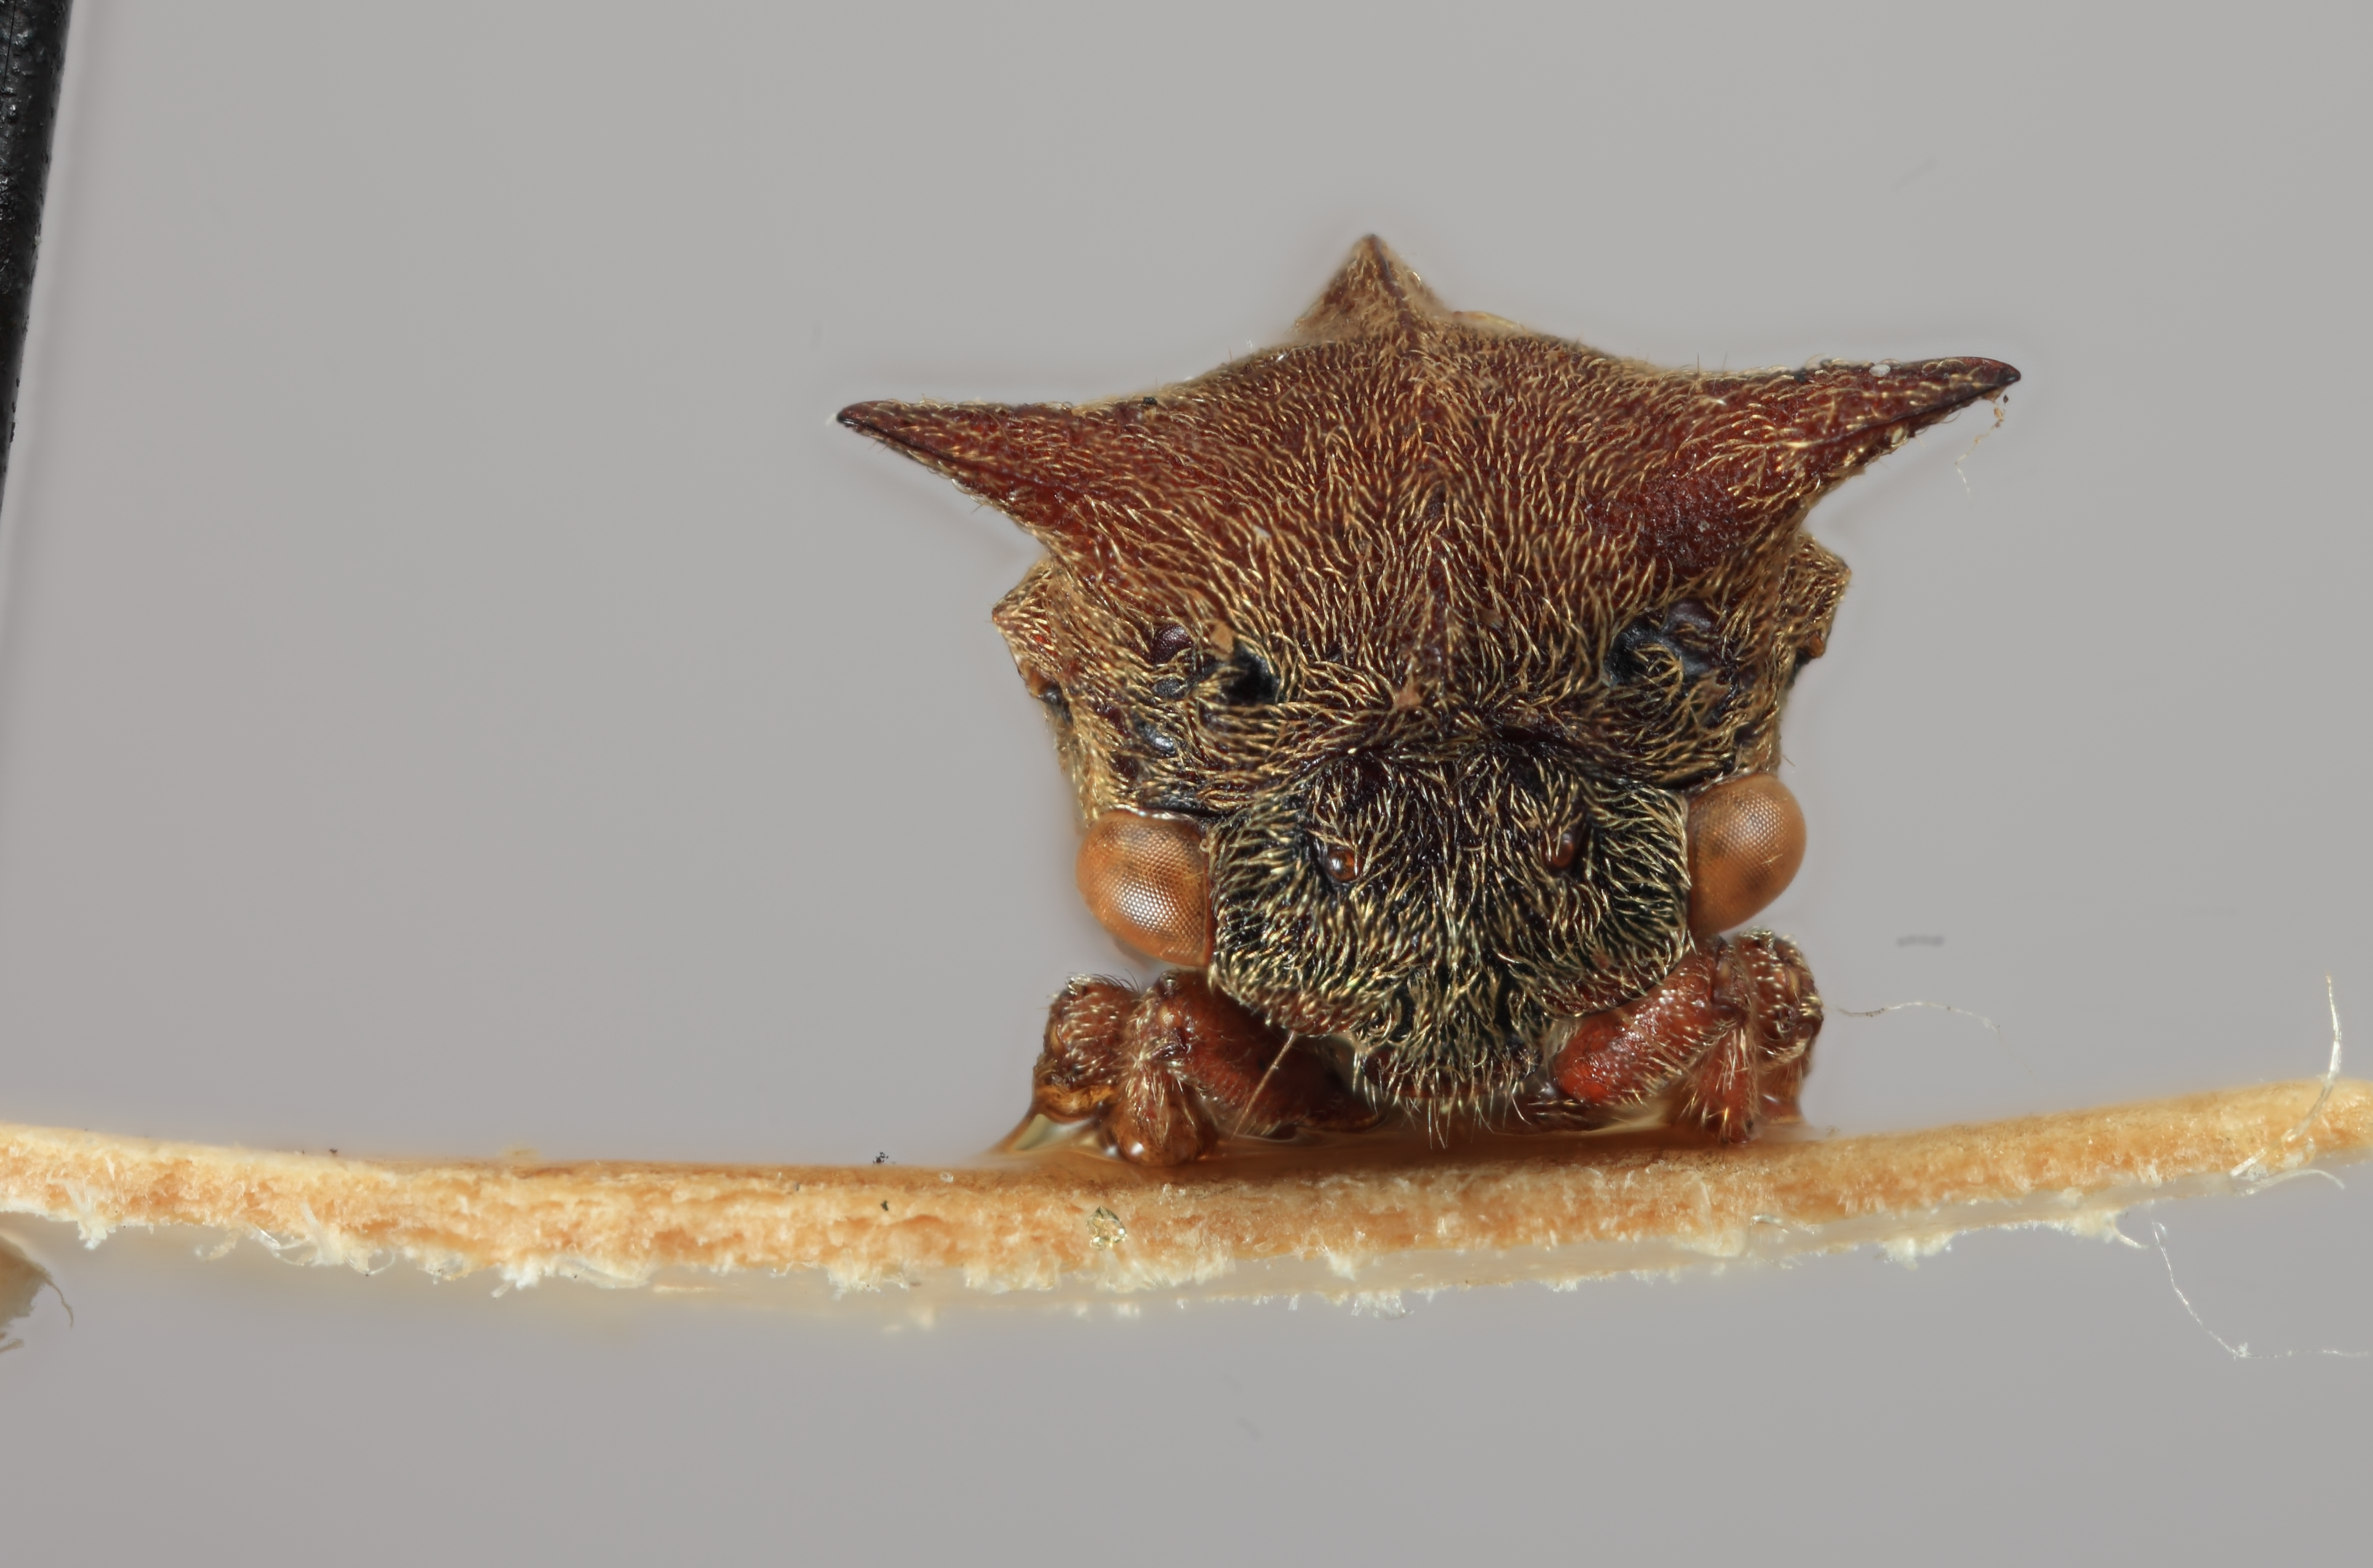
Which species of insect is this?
Tricentrus taurus
